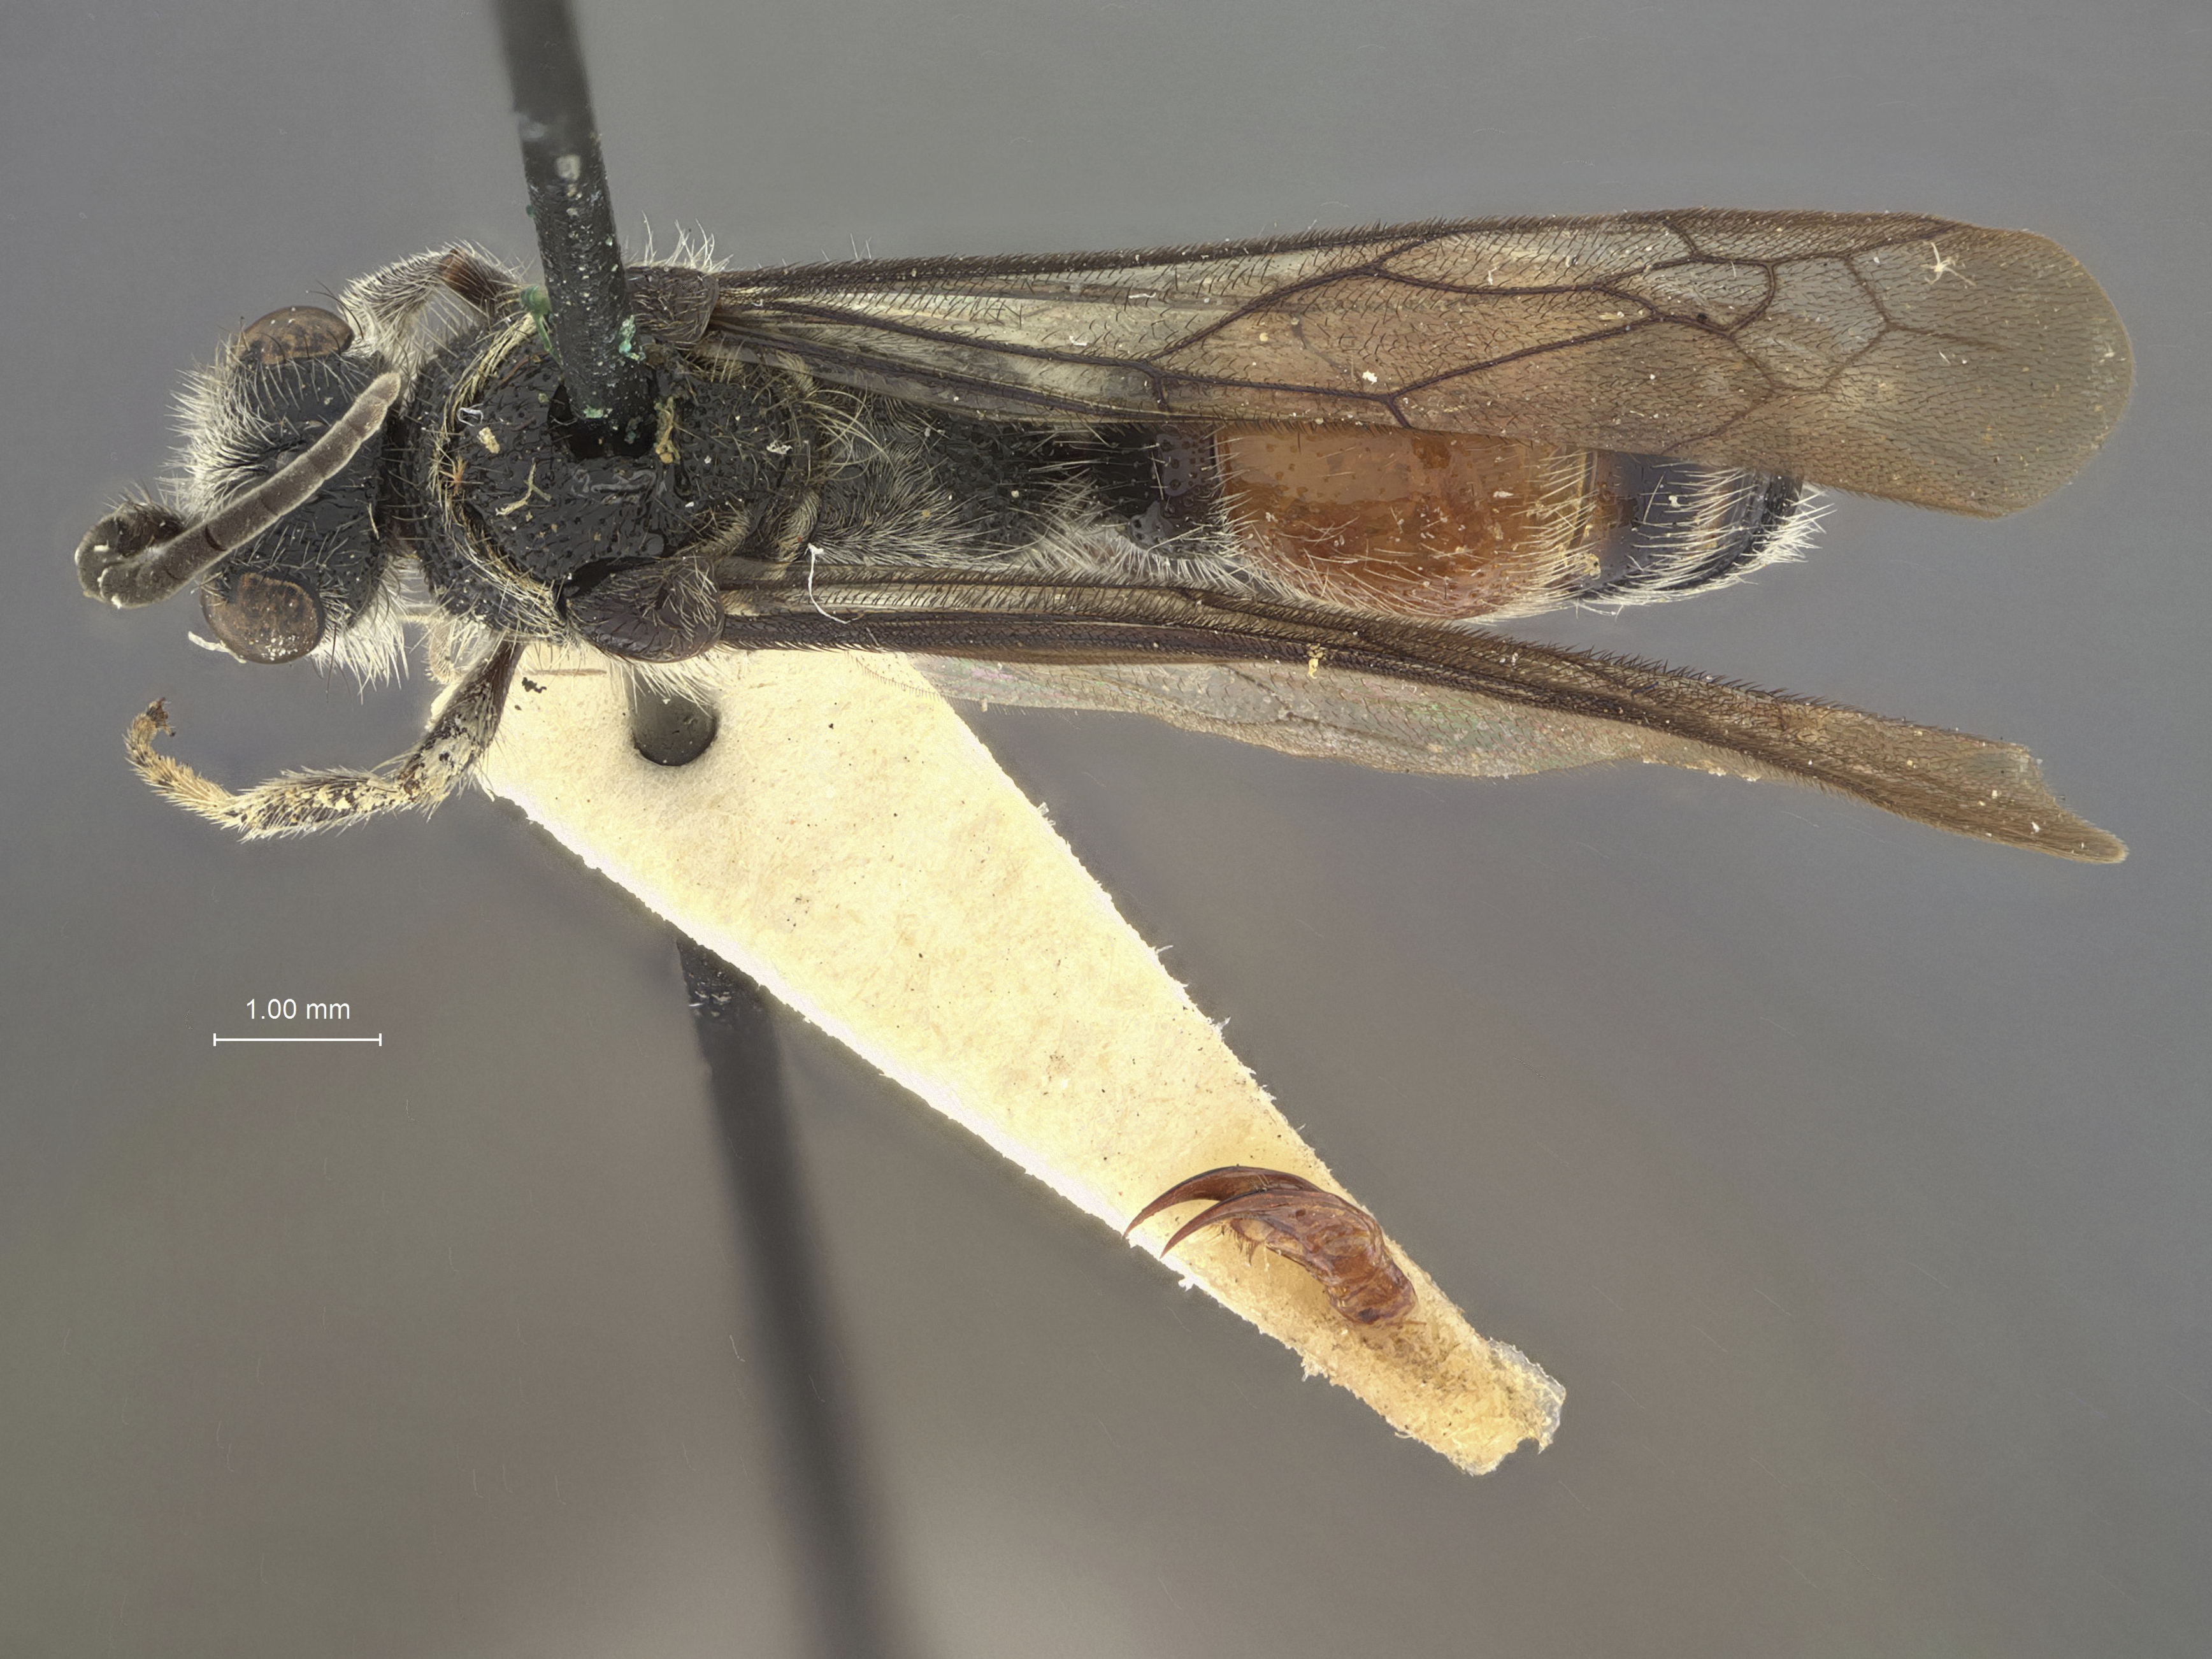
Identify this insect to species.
Smicromyrme viriata
